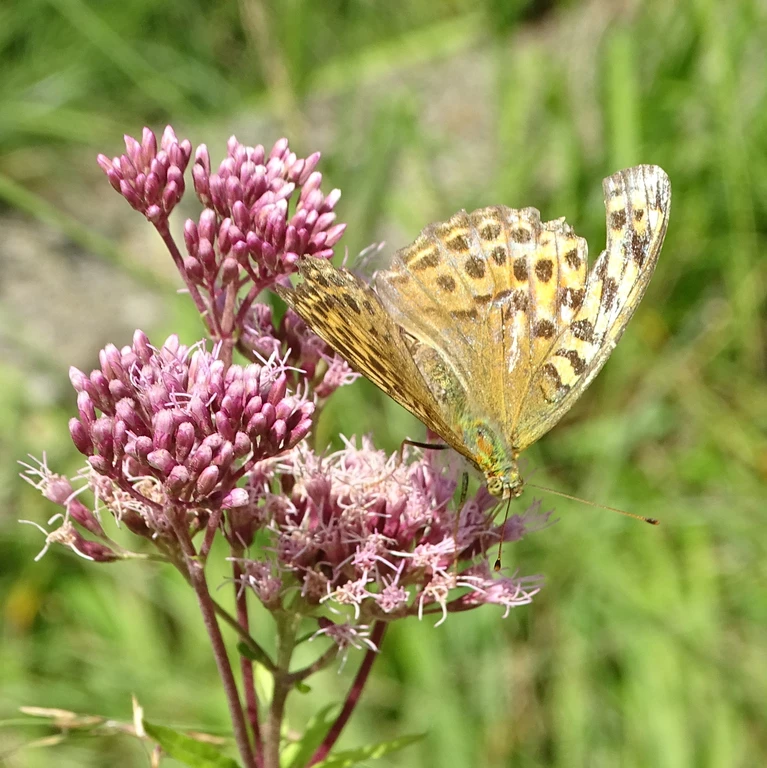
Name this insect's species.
Argynnis paphia
